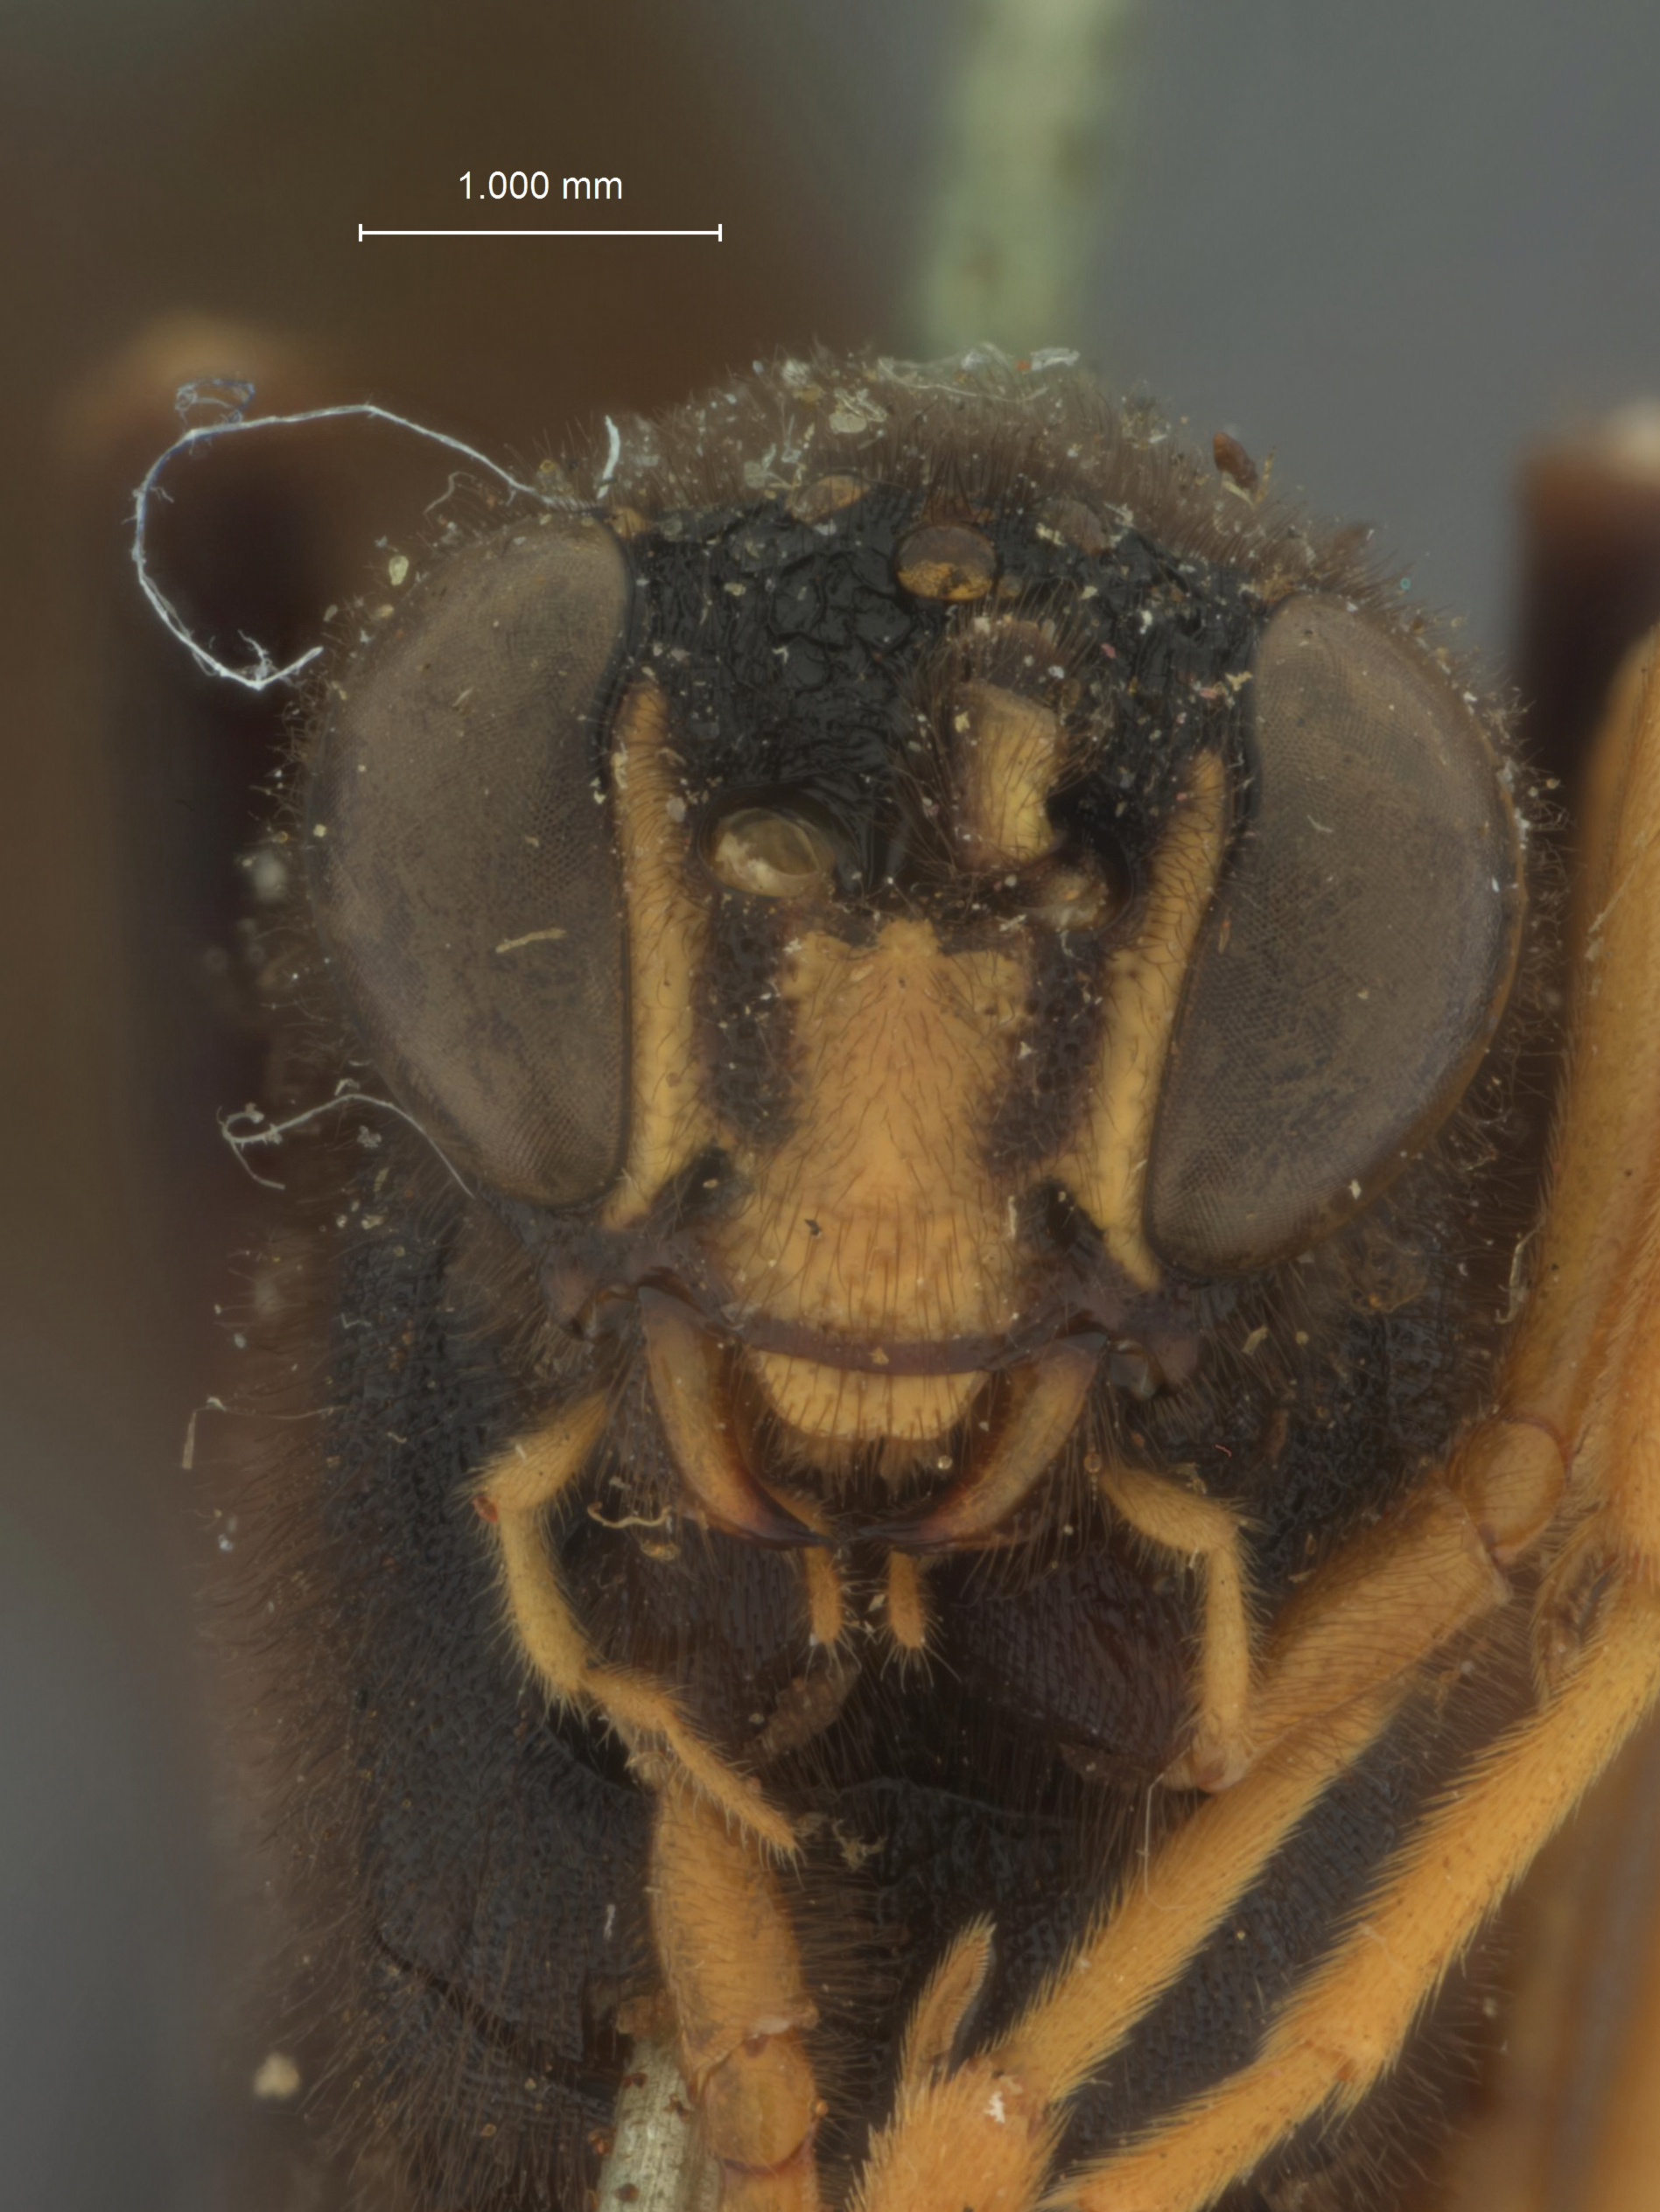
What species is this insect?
Schizoloma confusa
